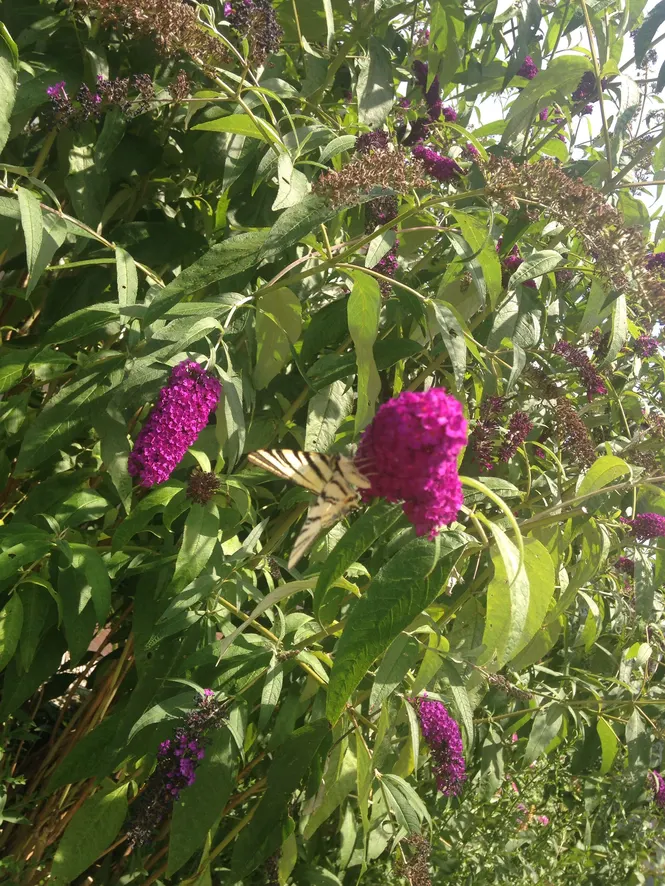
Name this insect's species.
Iphiclides podalirius
